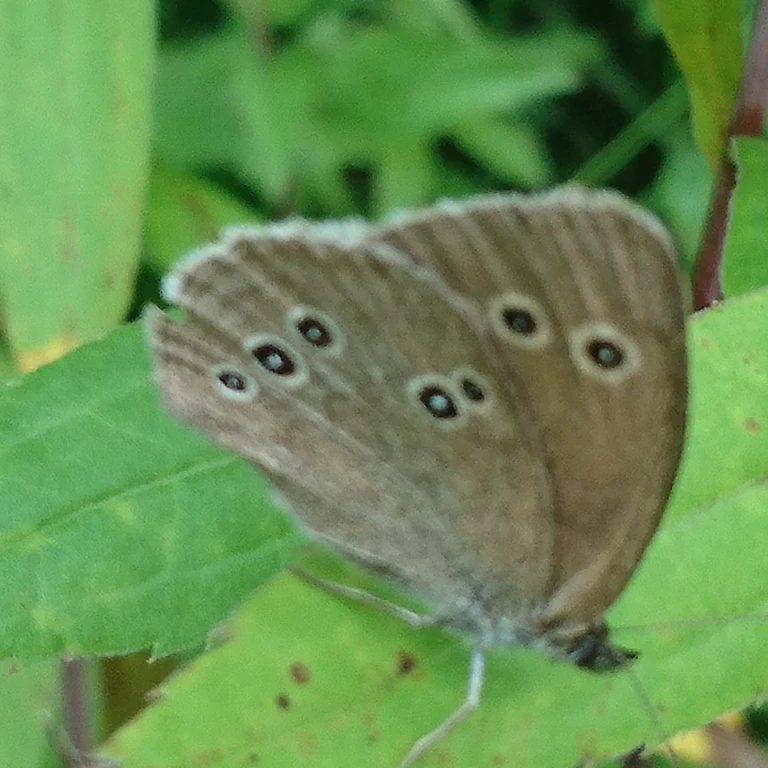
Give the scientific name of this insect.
Aphantopus hyperantus
